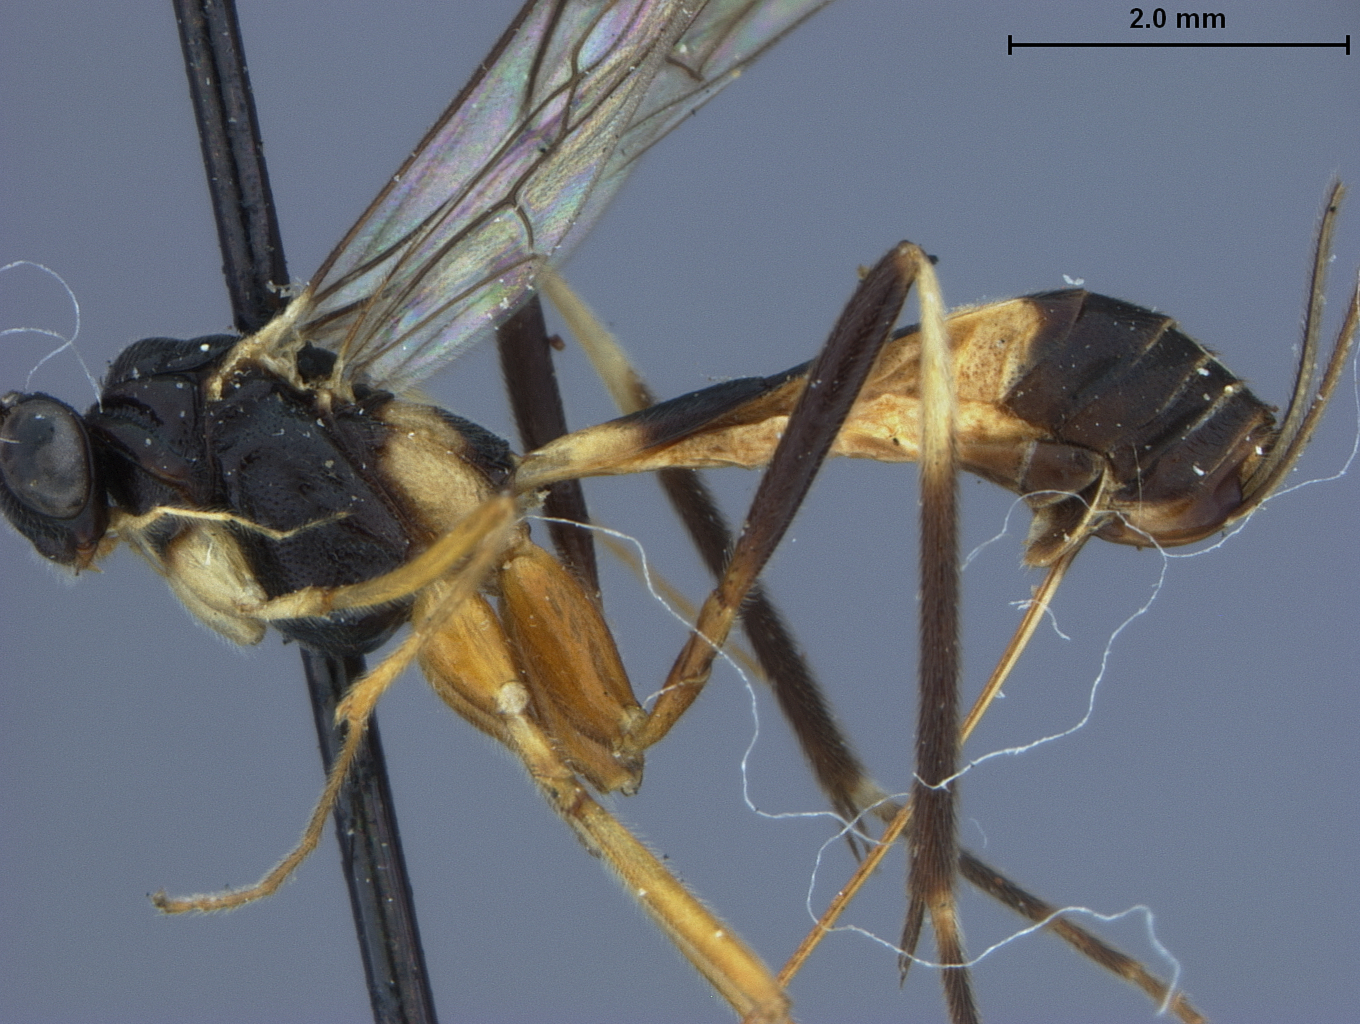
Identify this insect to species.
Macrocentrus philippinensis
